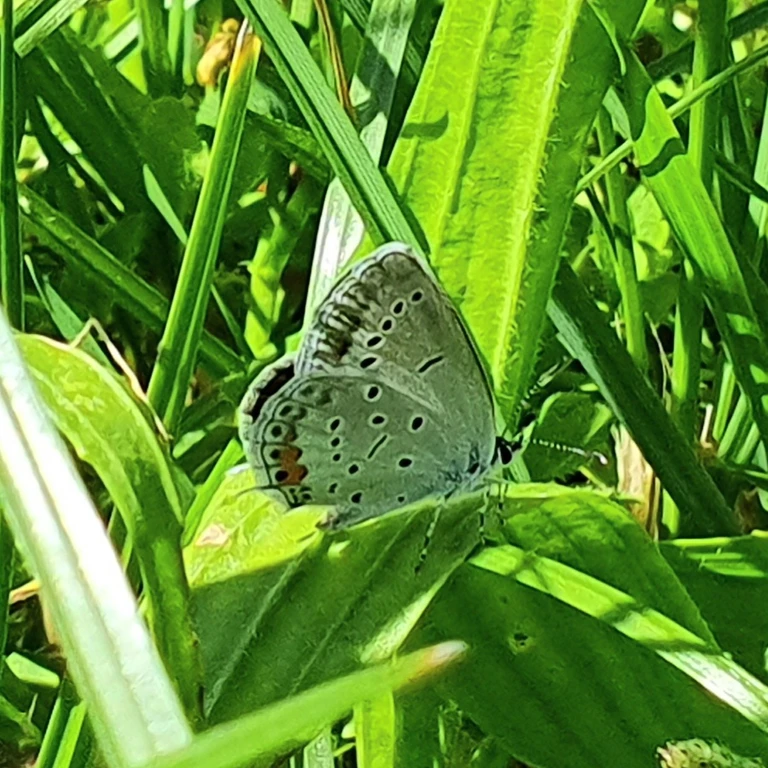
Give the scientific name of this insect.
Cupido argiades (also Elkalyce argiades)
